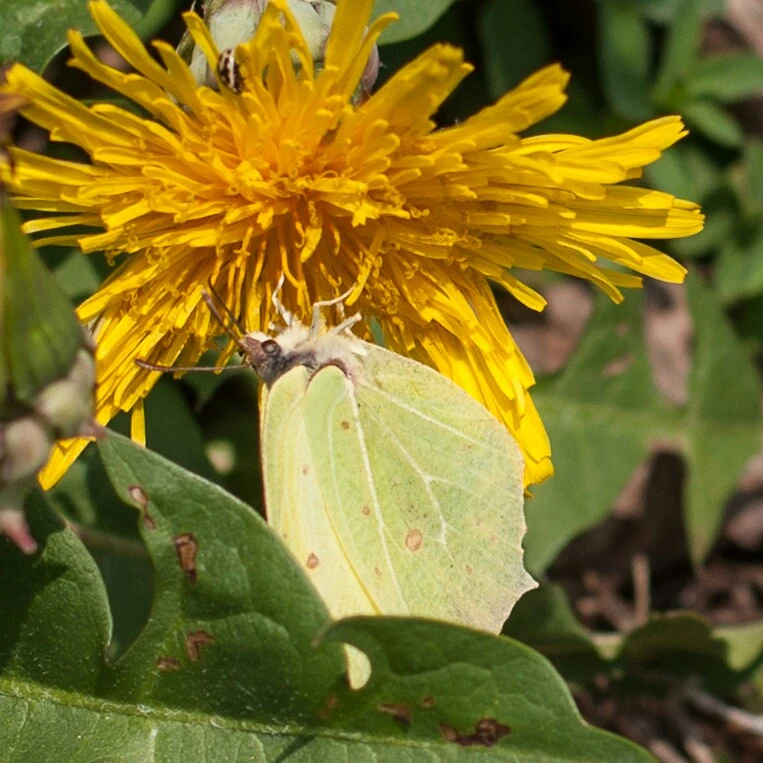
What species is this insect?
Gonepteryx rhamni
